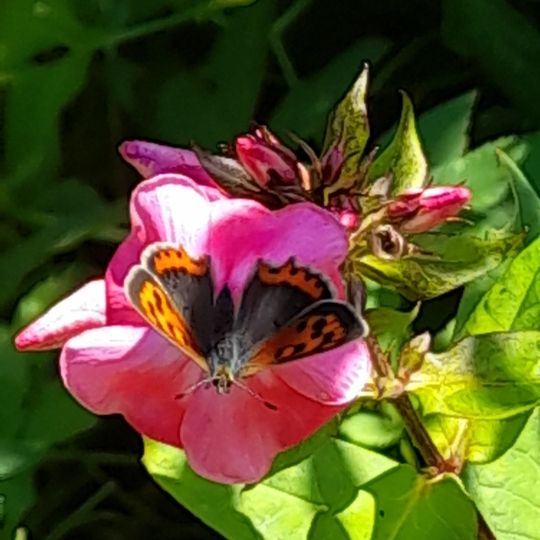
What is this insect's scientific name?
Lycaena phlaeas
